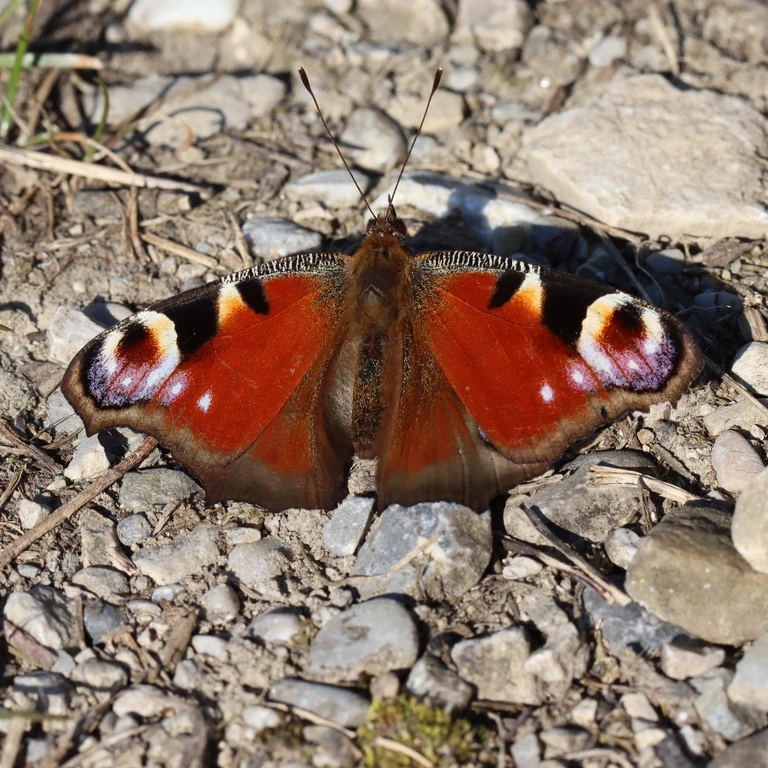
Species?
Aglais io
